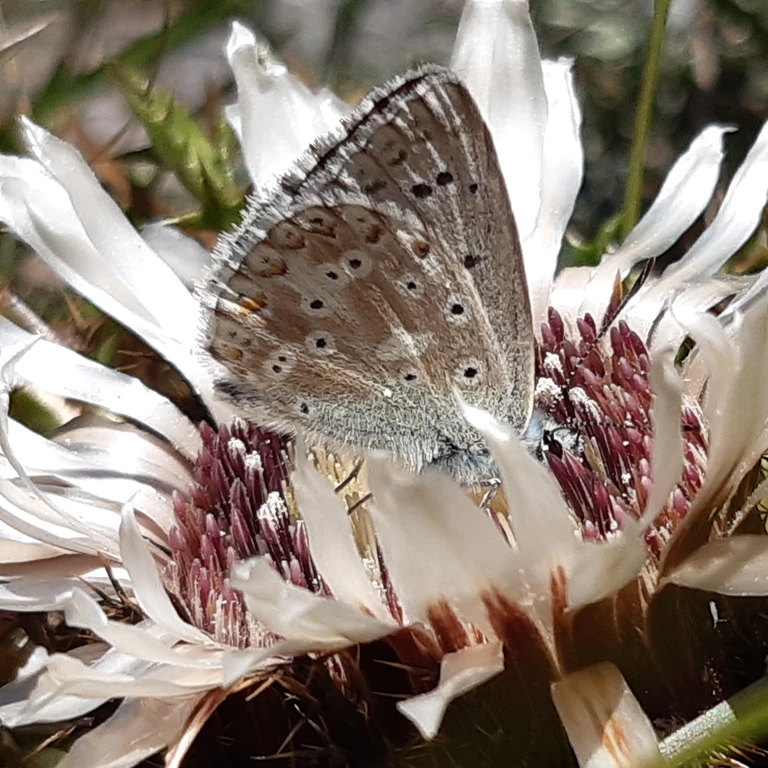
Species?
Lysandra coridon
